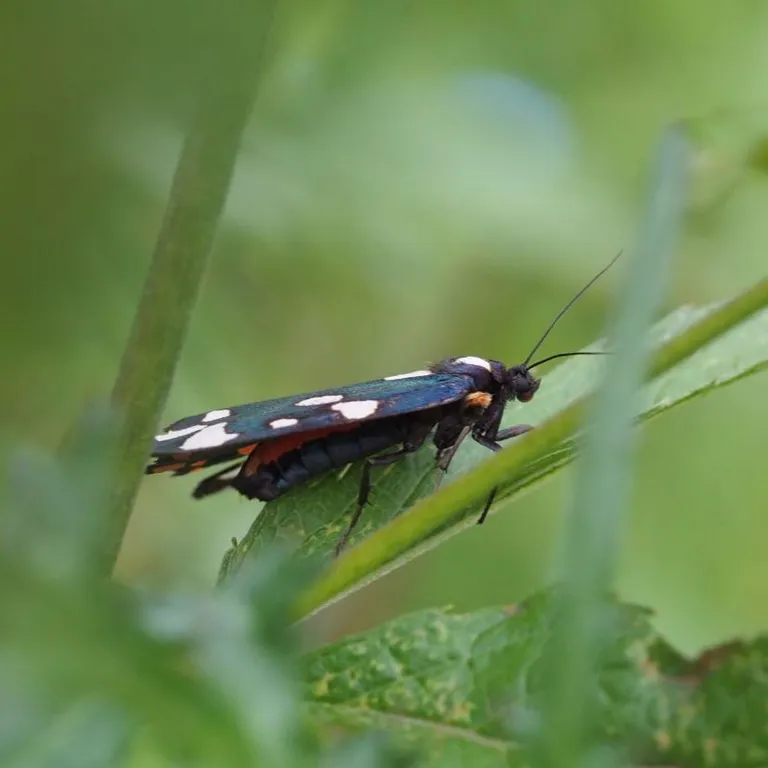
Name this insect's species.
Callimorpha dominula
